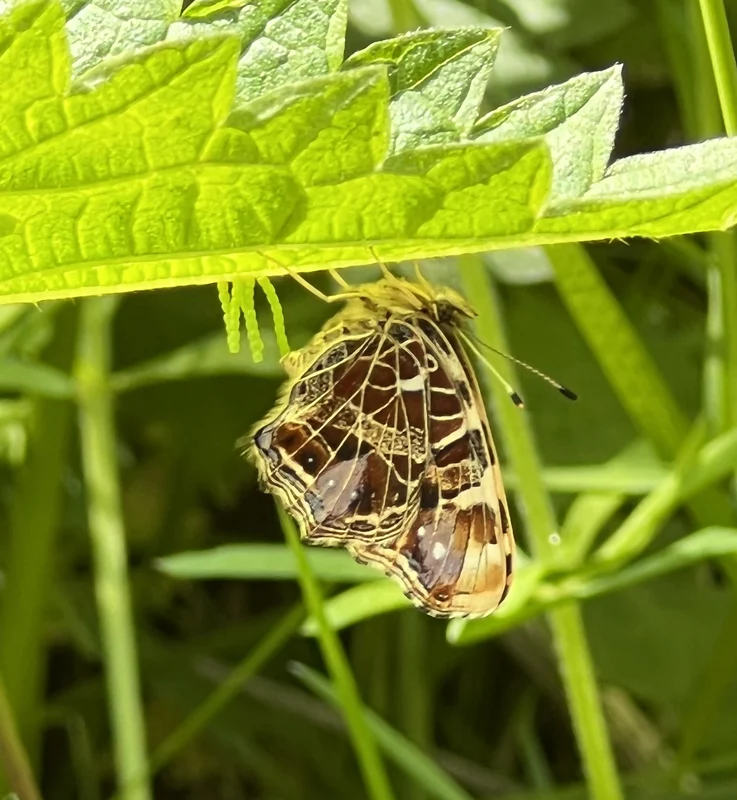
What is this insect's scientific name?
Araschnia levana
